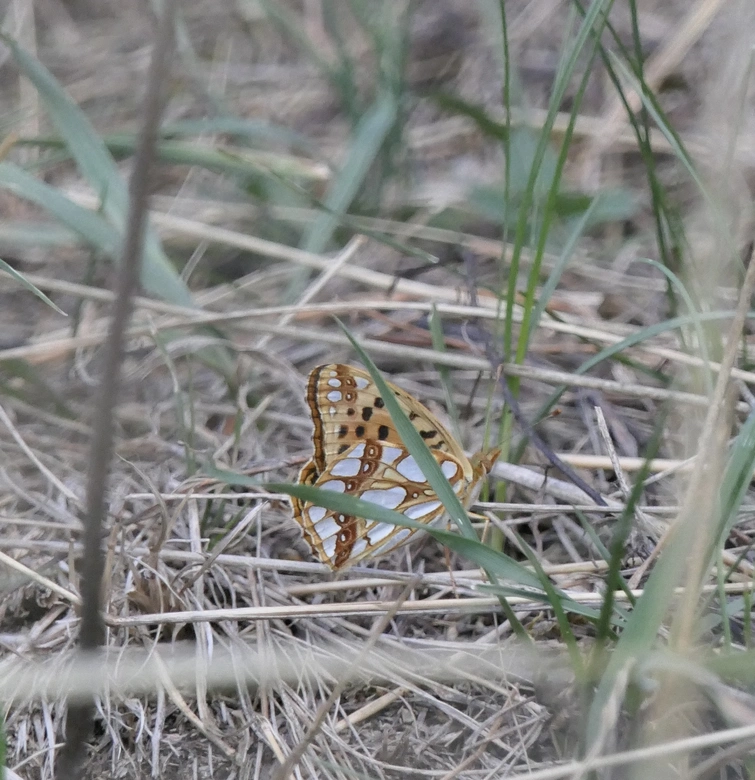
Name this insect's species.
Issoria lathonia
